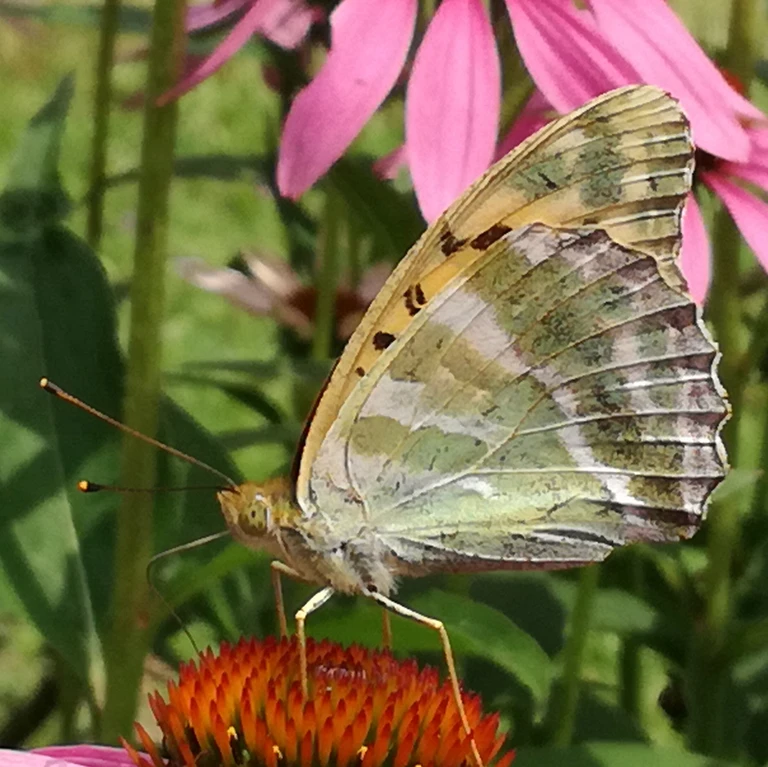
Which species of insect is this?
Argynnis paphia
